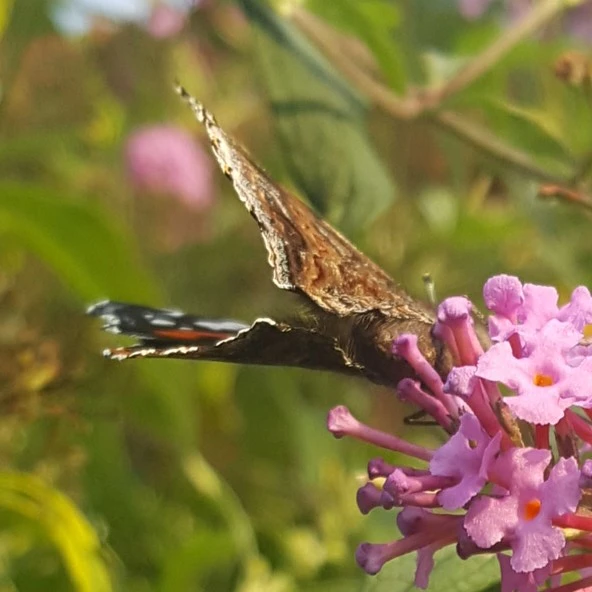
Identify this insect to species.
Vanessa atalanta
